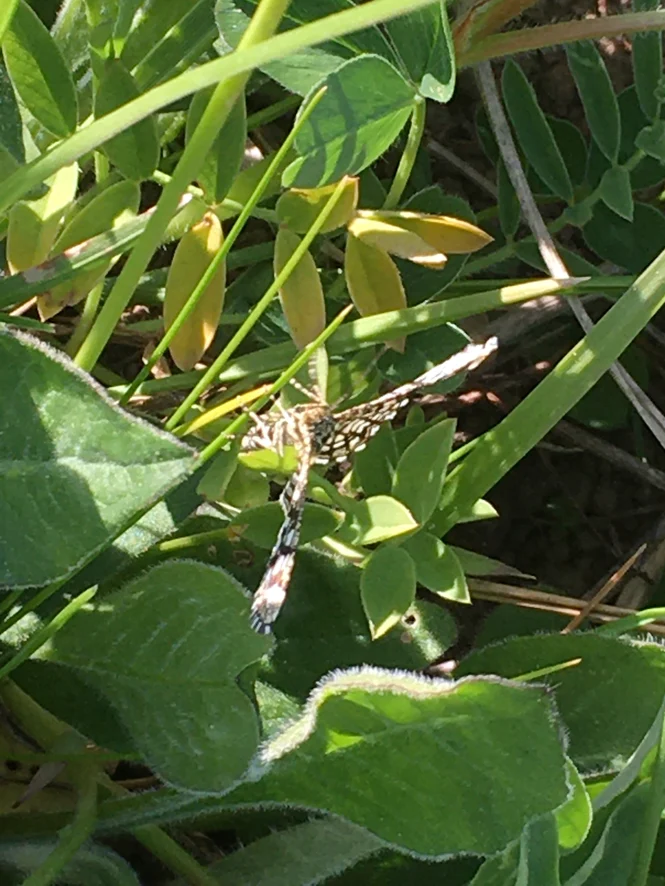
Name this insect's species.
Chiasmia clathrata
